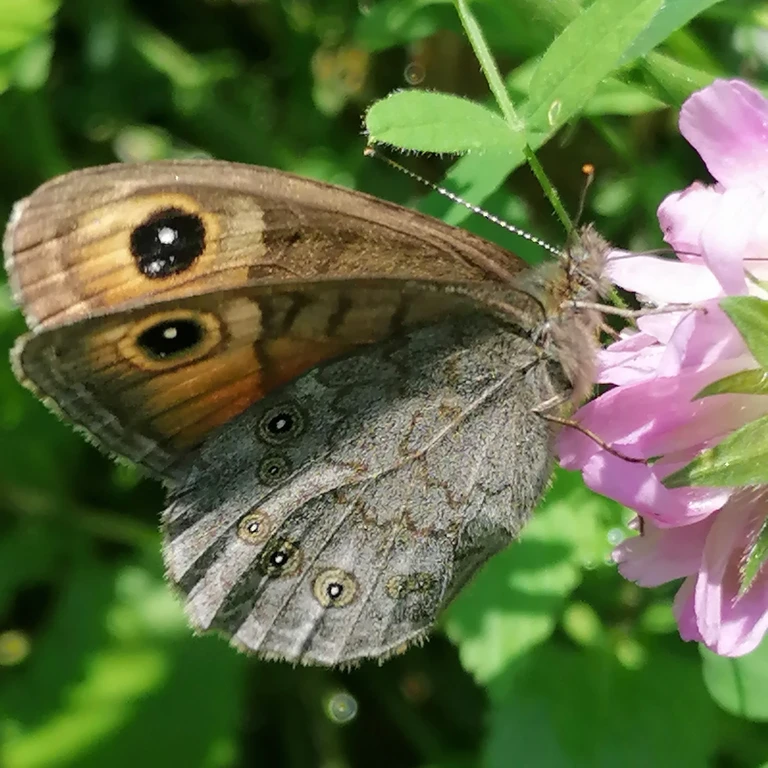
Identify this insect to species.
Lasiommata petropolitana (also Pararge petropolitana)
